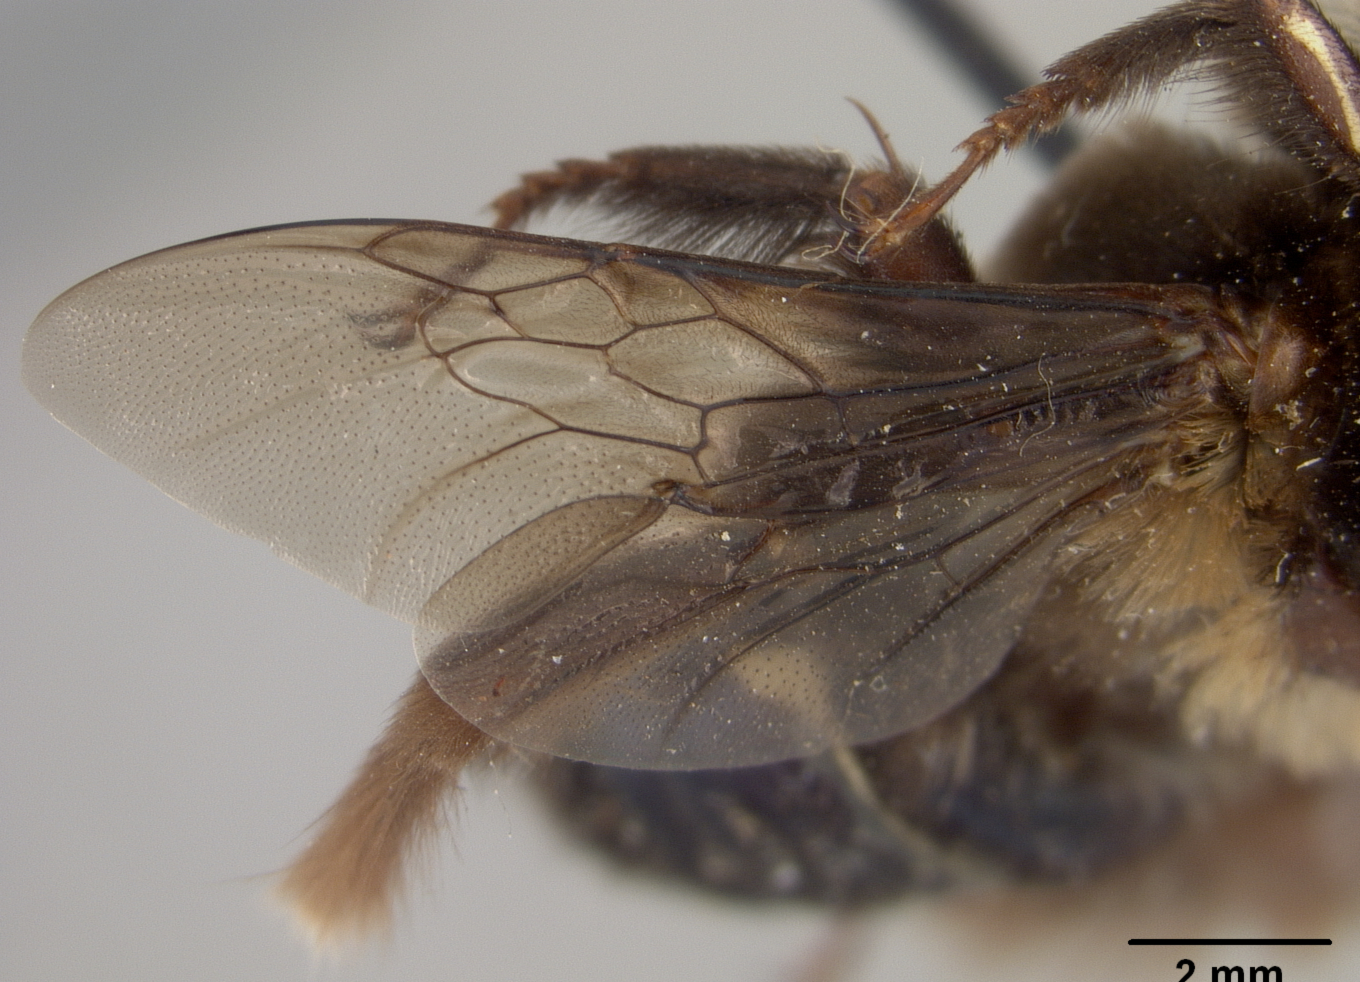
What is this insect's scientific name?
Centris elegans
